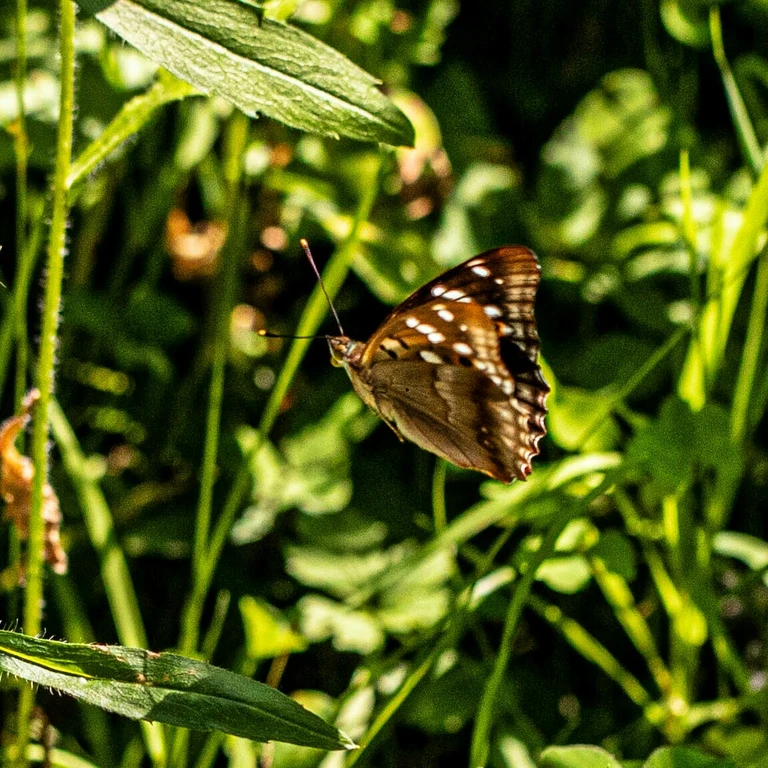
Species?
Apatura ilia
